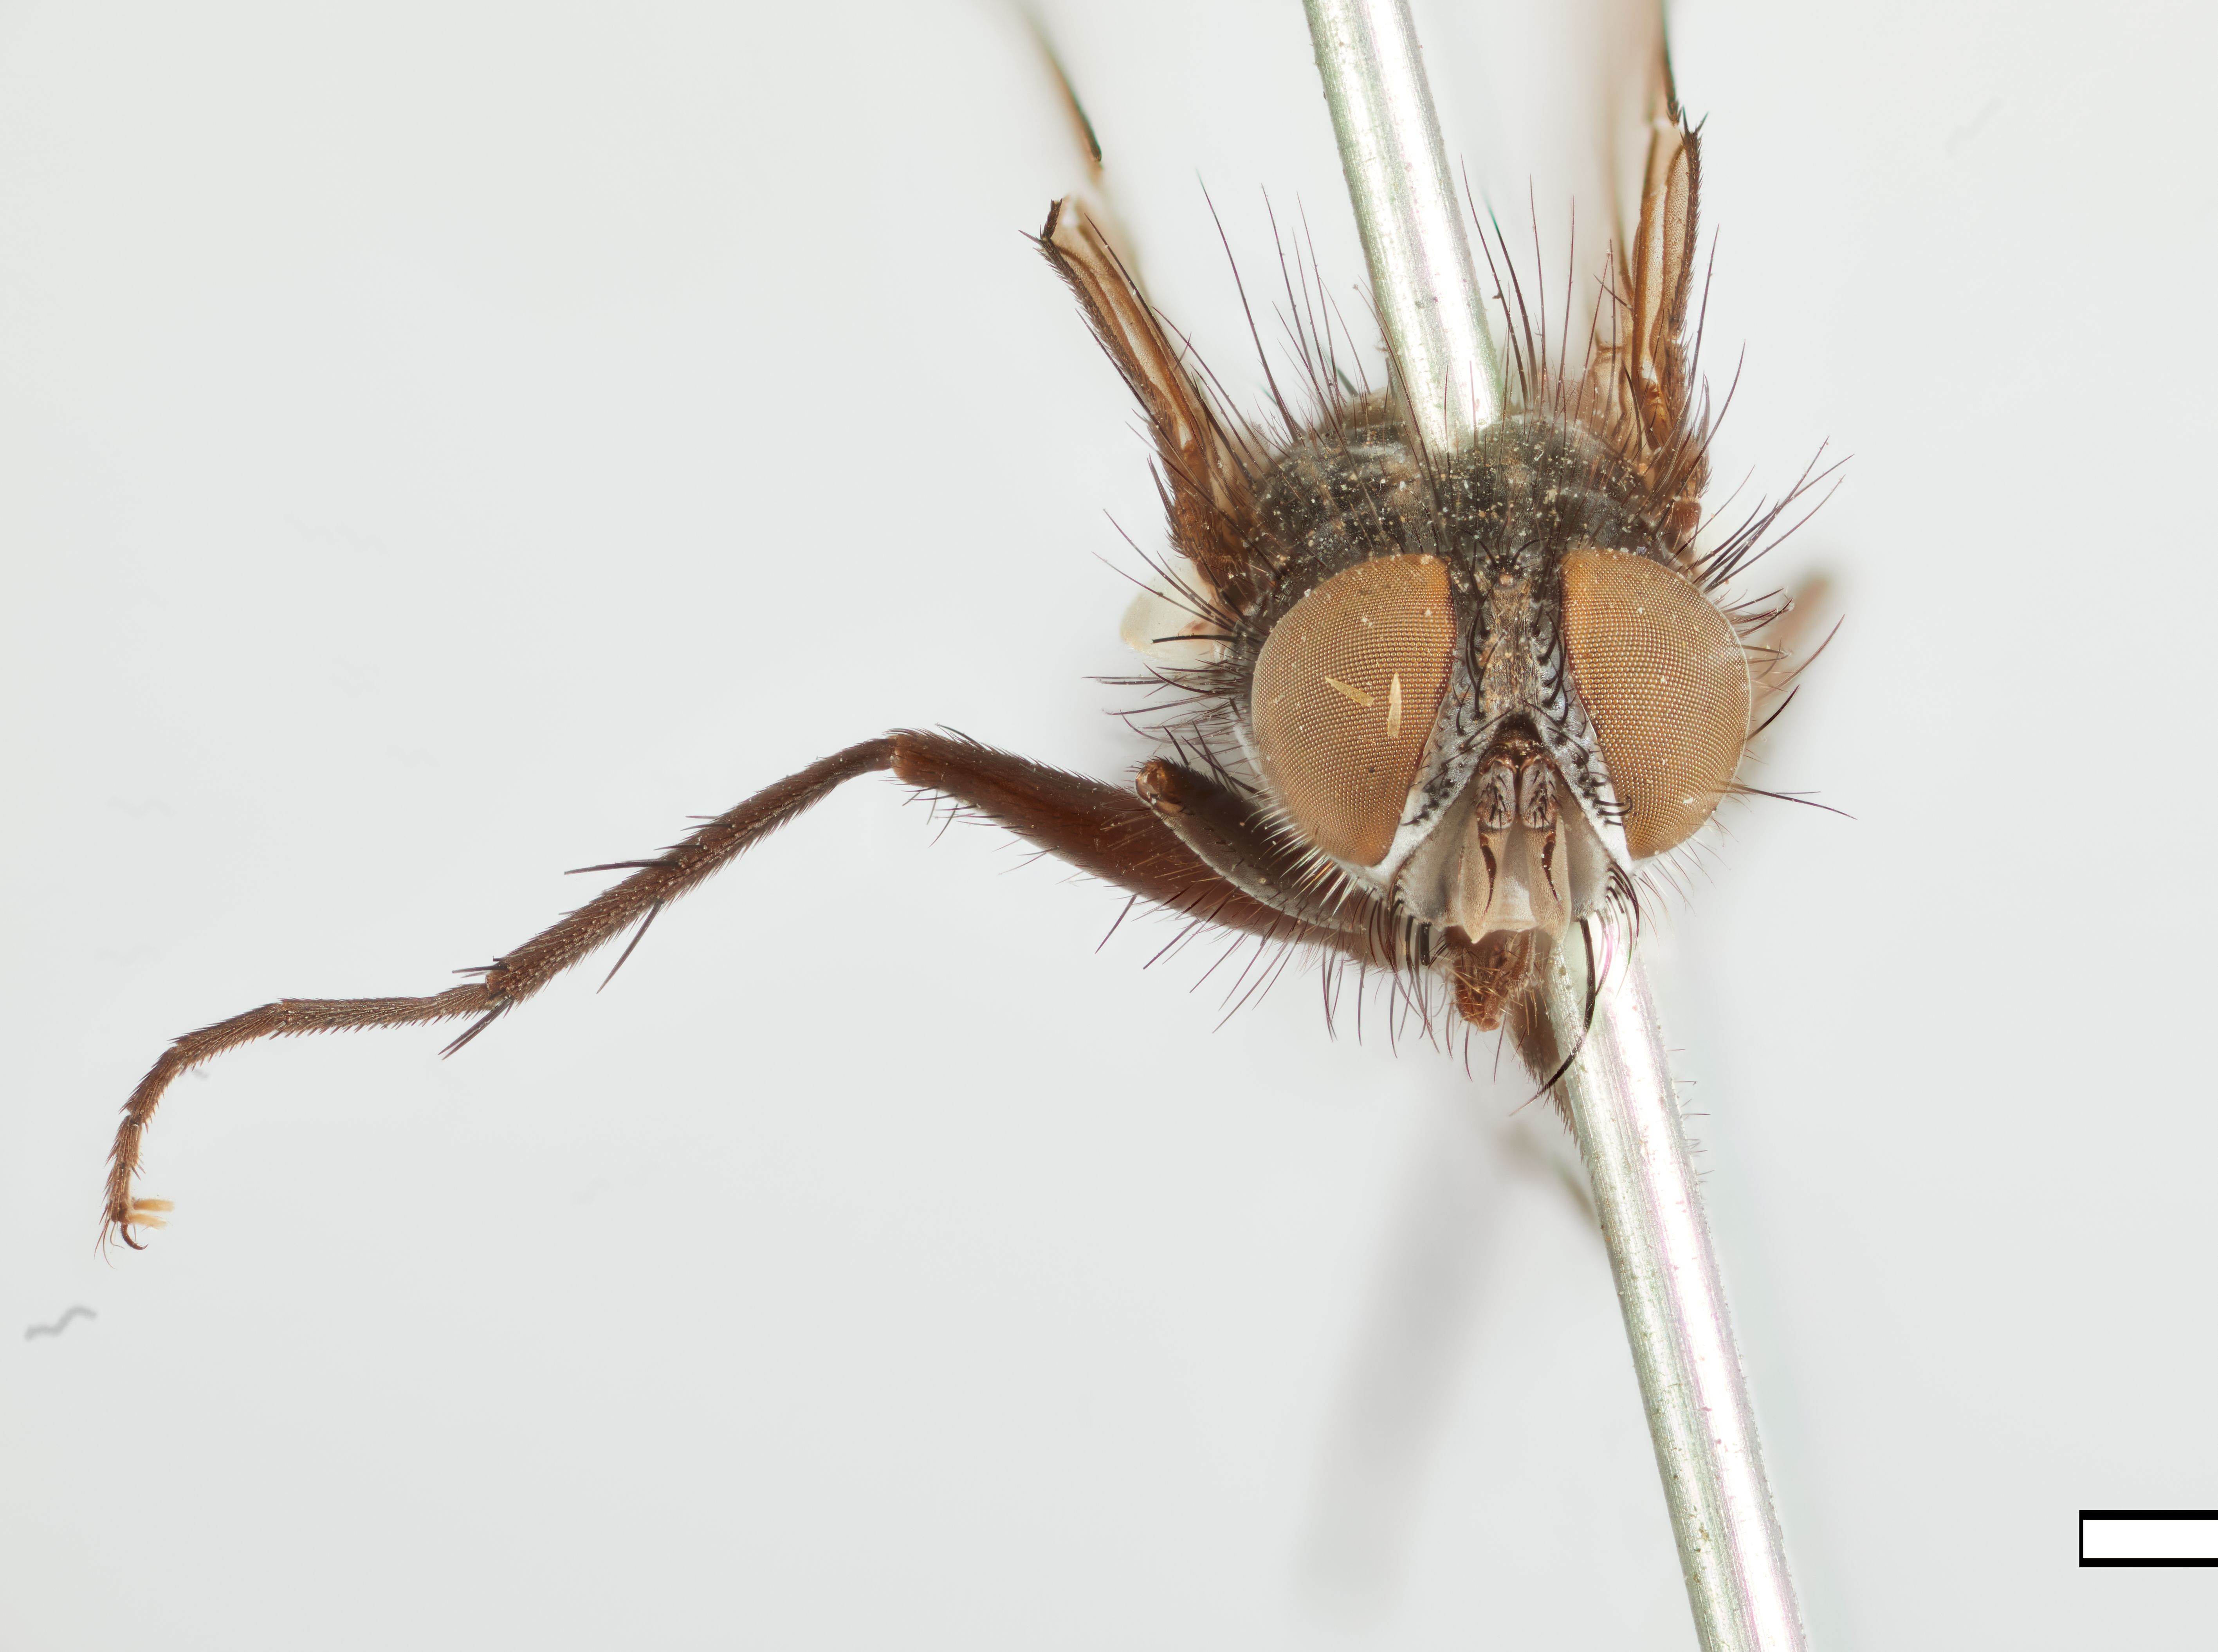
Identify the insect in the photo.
Masicera polita
